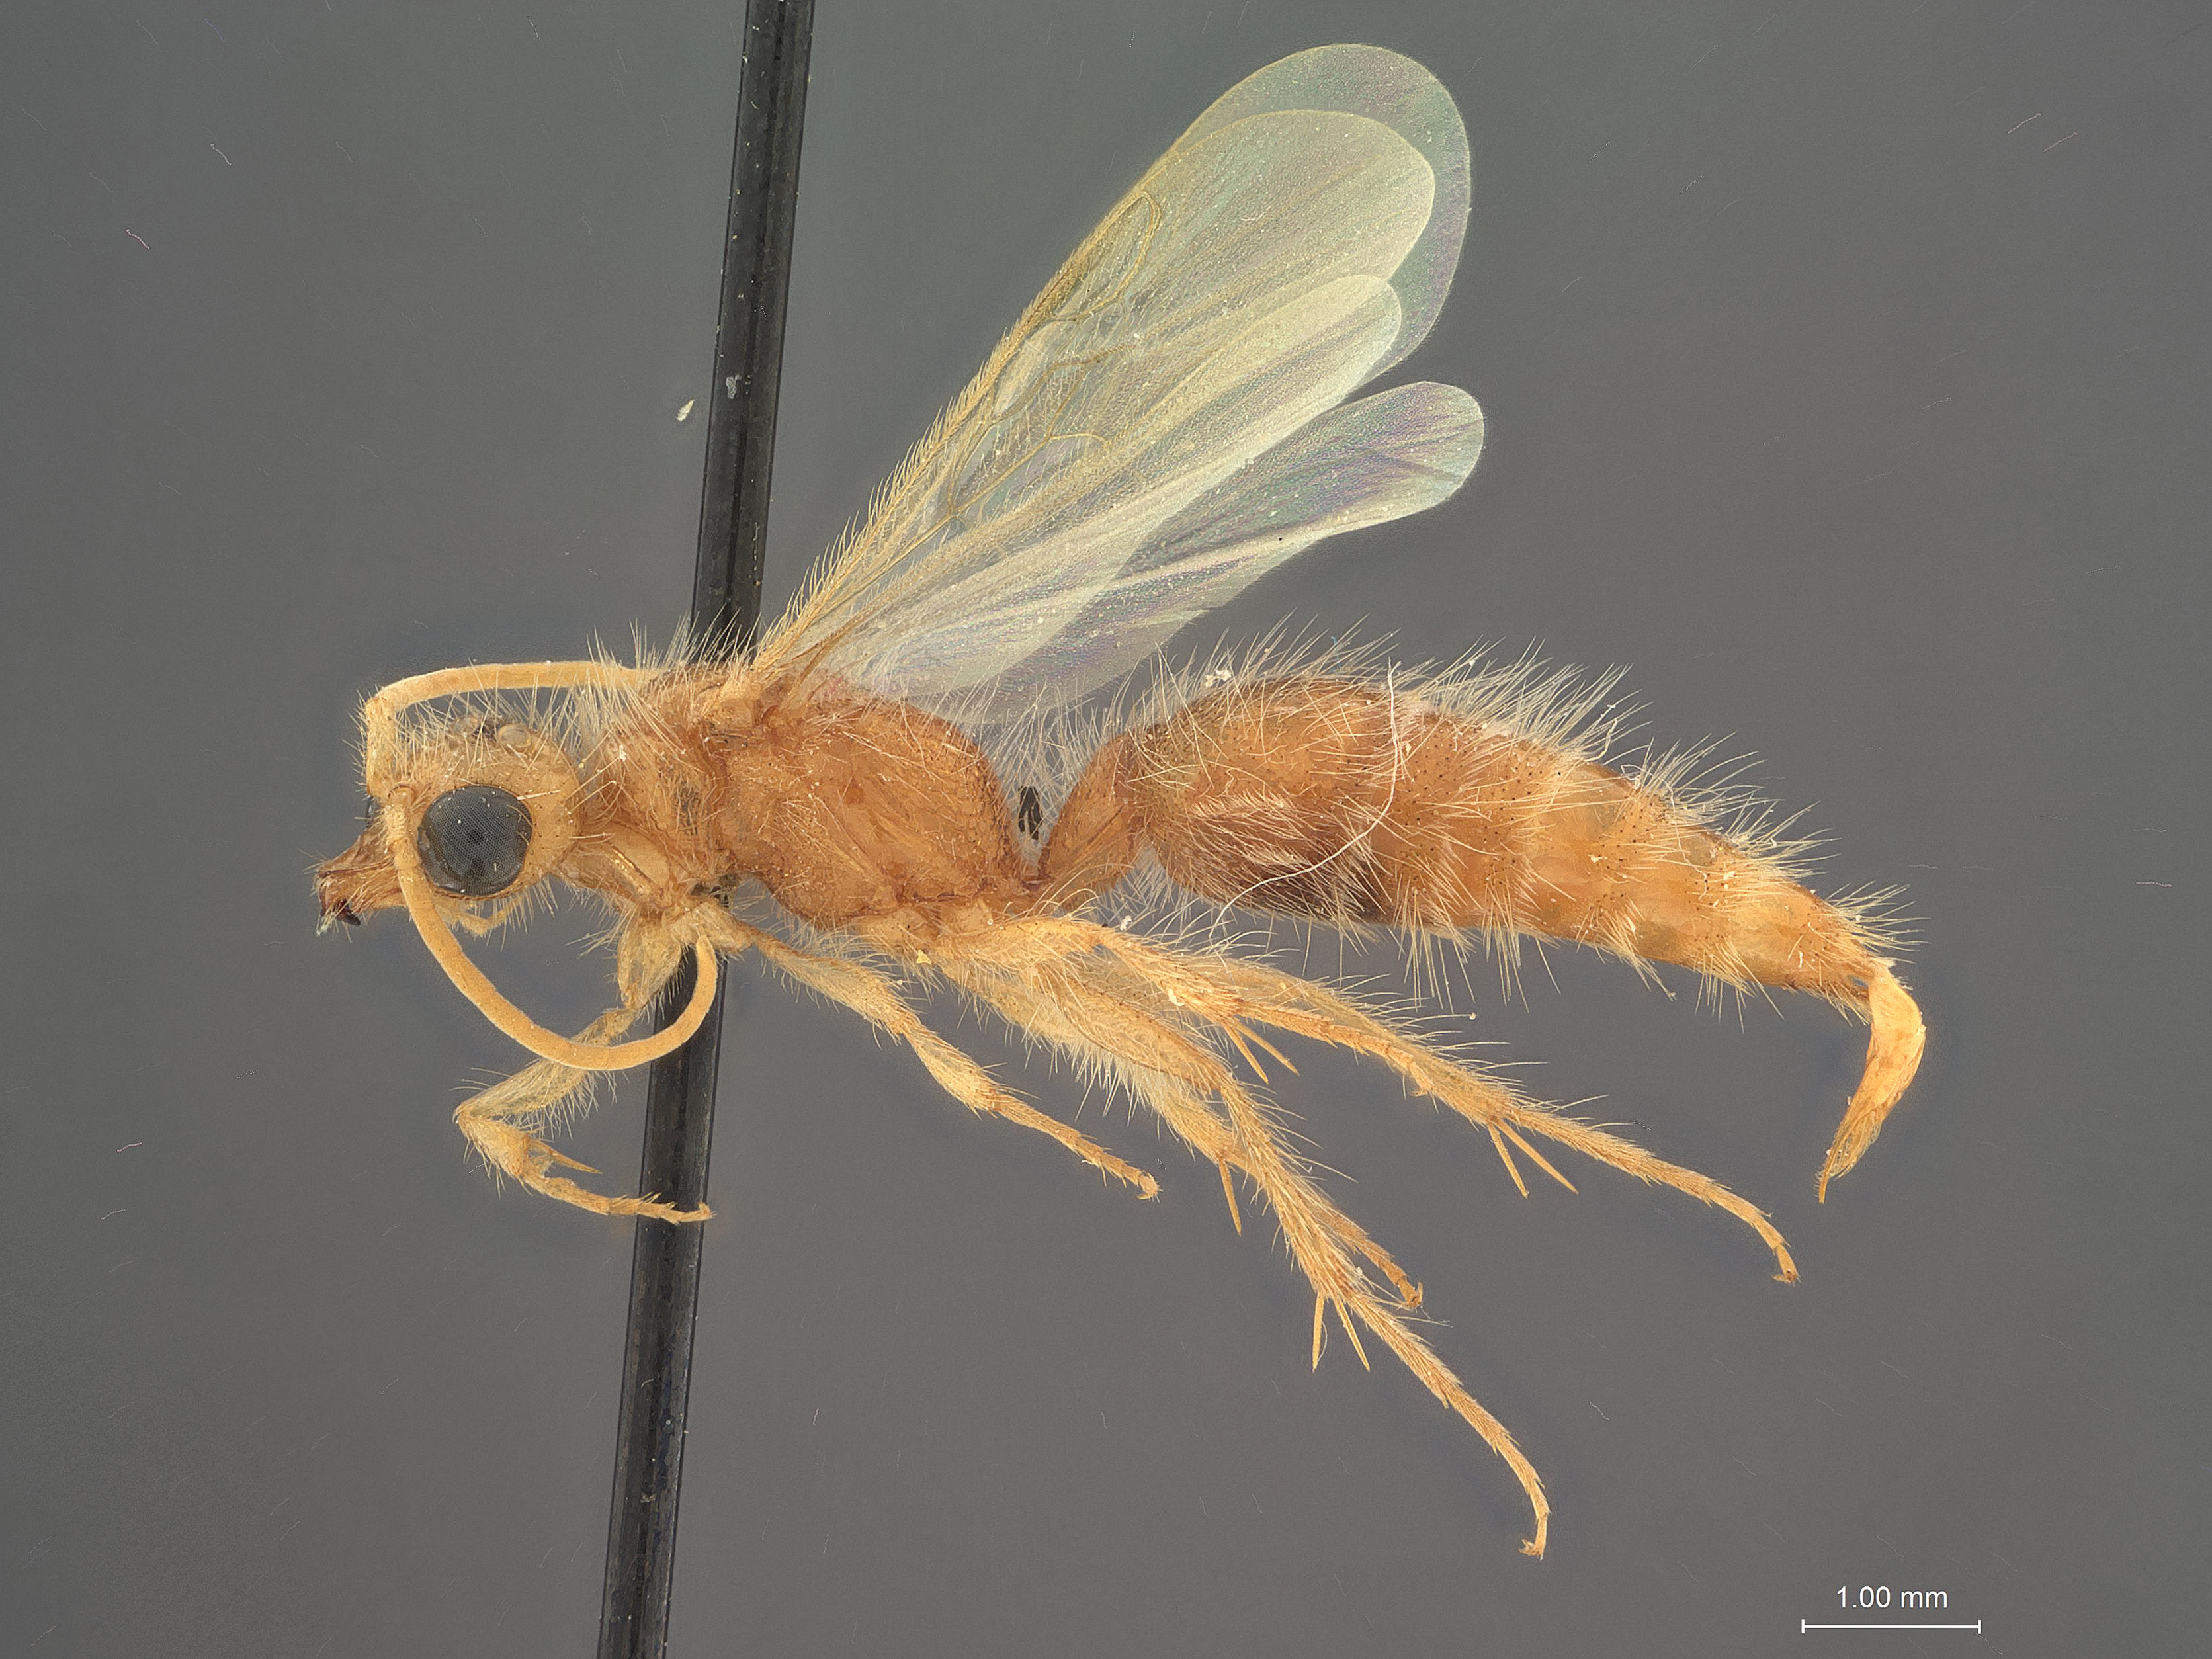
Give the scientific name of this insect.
Sphaeropthalma macswaini
